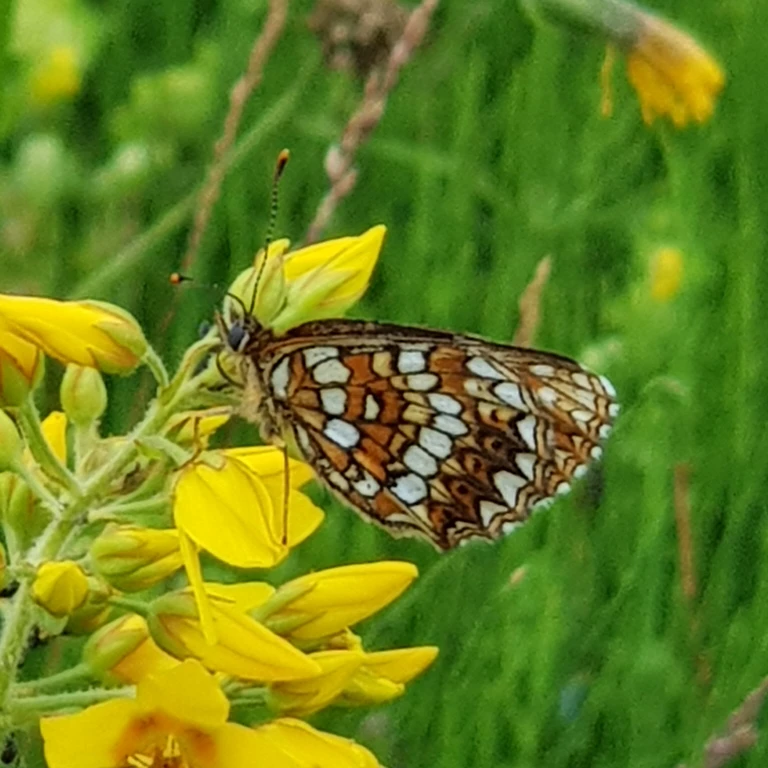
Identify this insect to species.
Melitaea diamina
